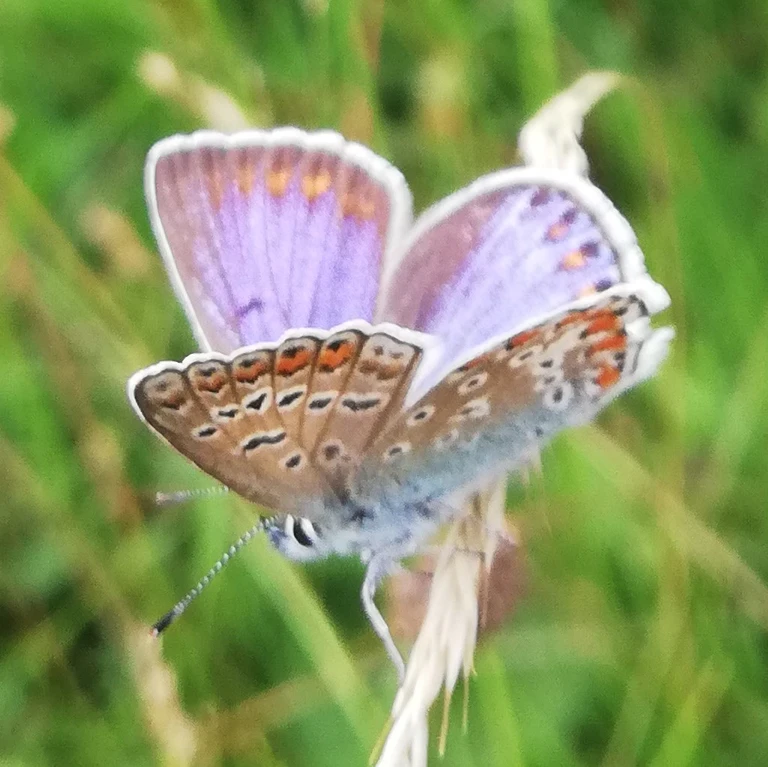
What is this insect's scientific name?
Polyommatus icarus
